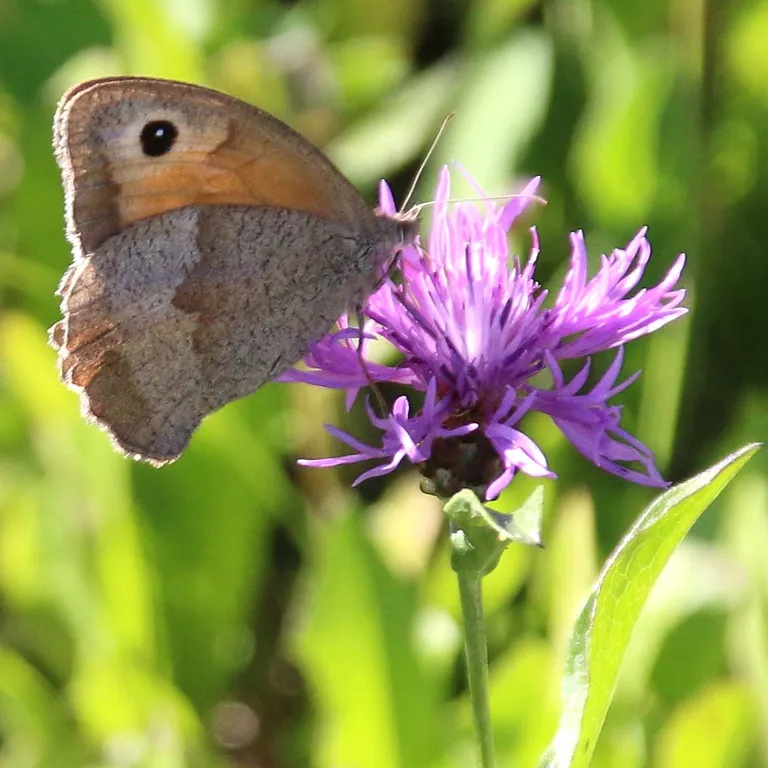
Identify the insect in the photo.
Maniola jurtina
